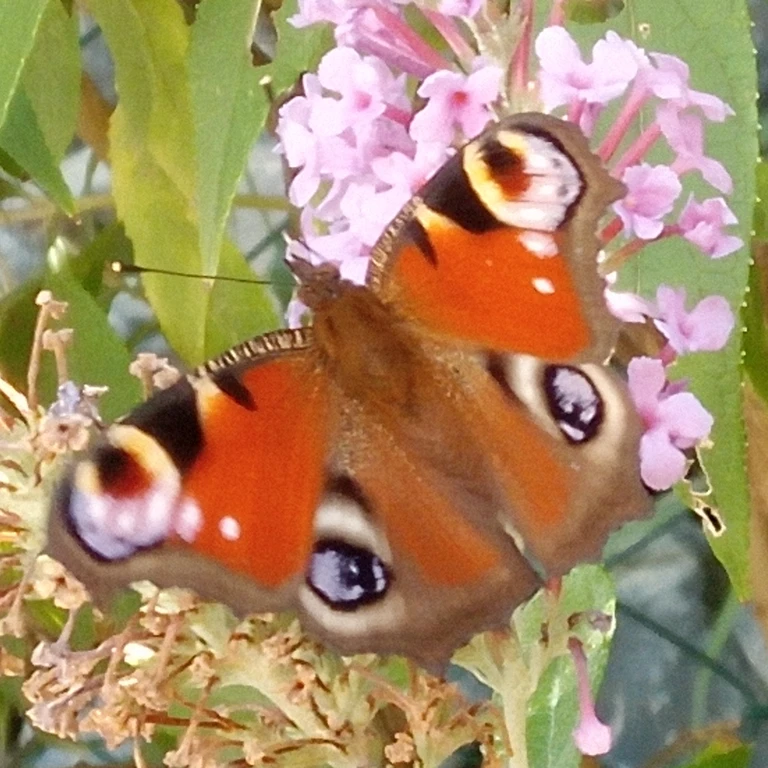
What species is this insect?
Aglais io
